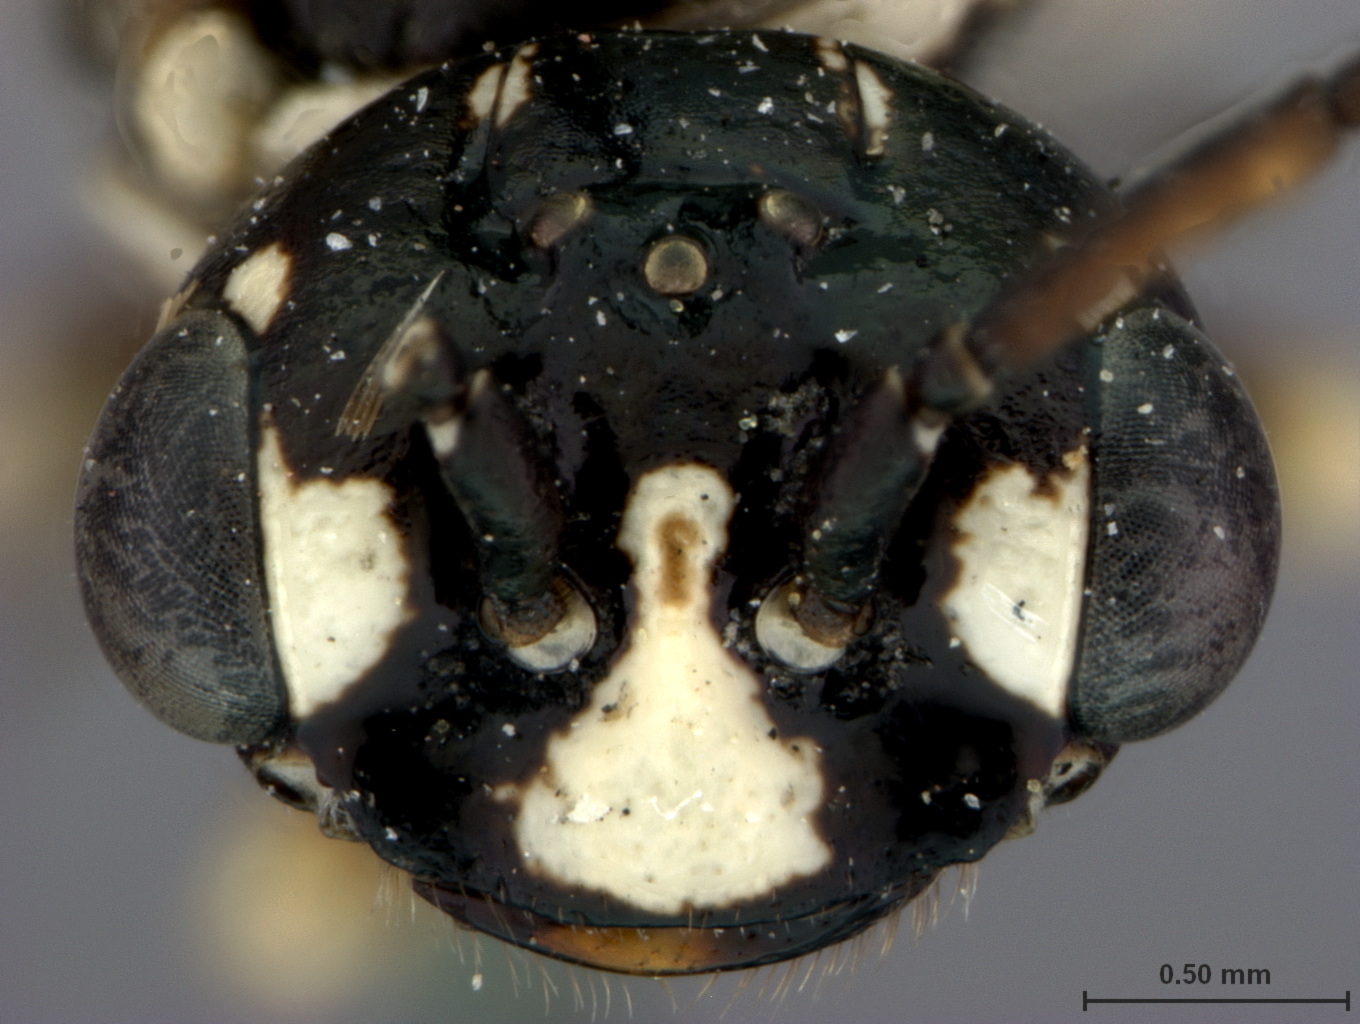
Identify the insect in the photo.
Neurotoma willi
